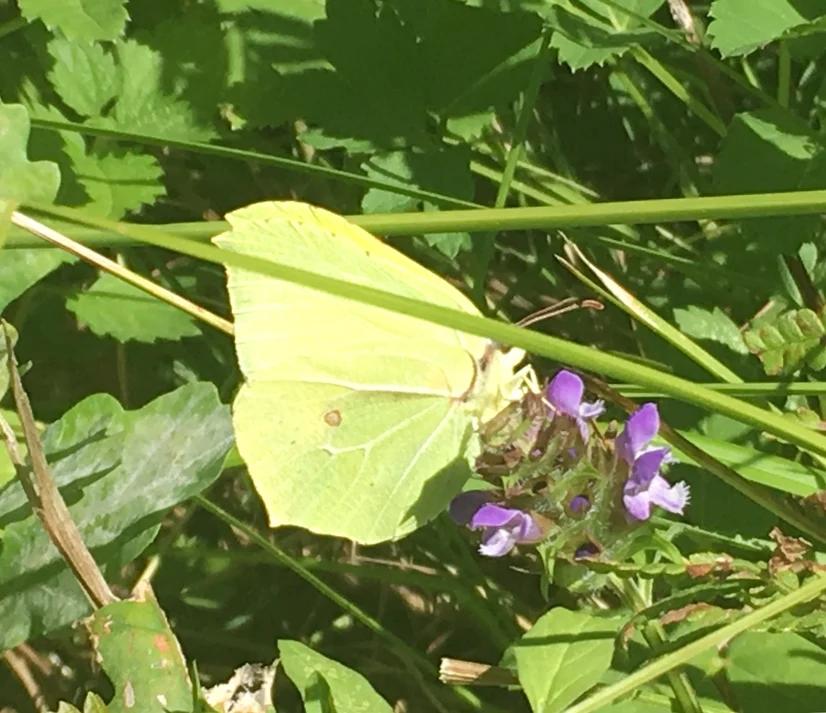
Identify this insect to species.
Gonepteryx rhamni
